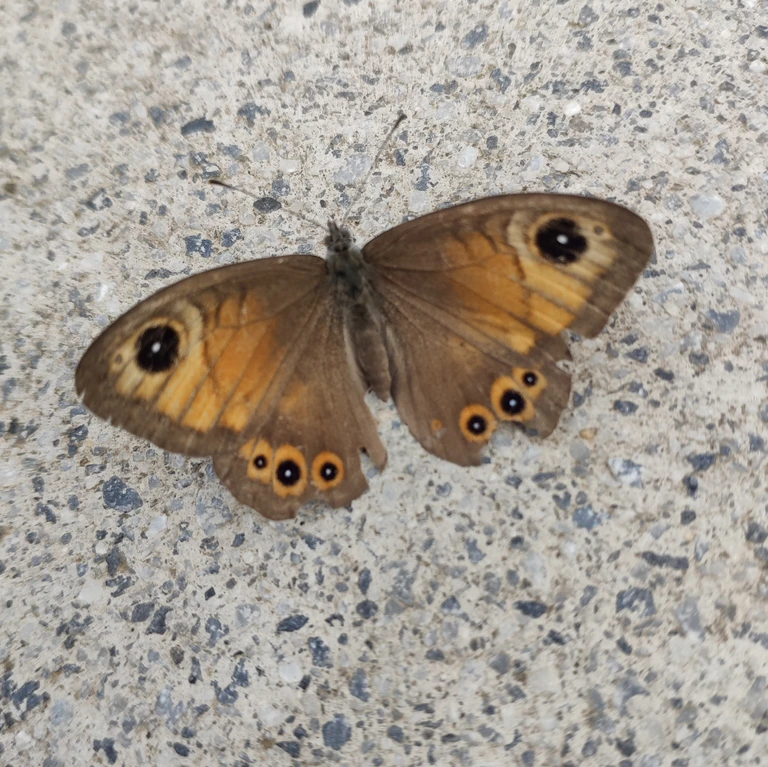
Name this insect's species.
Lasiommata maera (also Pararge maera)
